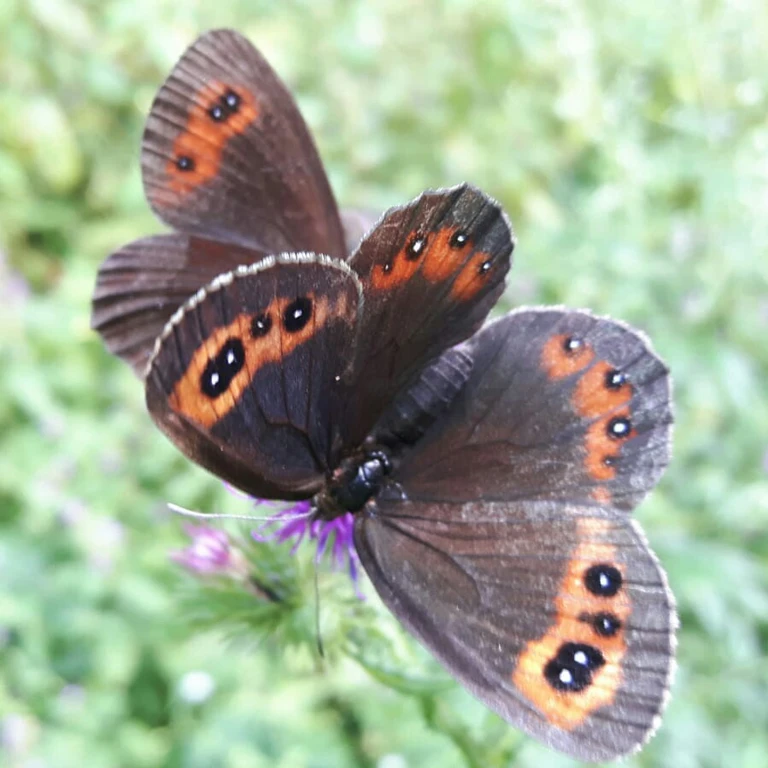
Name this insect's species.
Erebia aethiops
